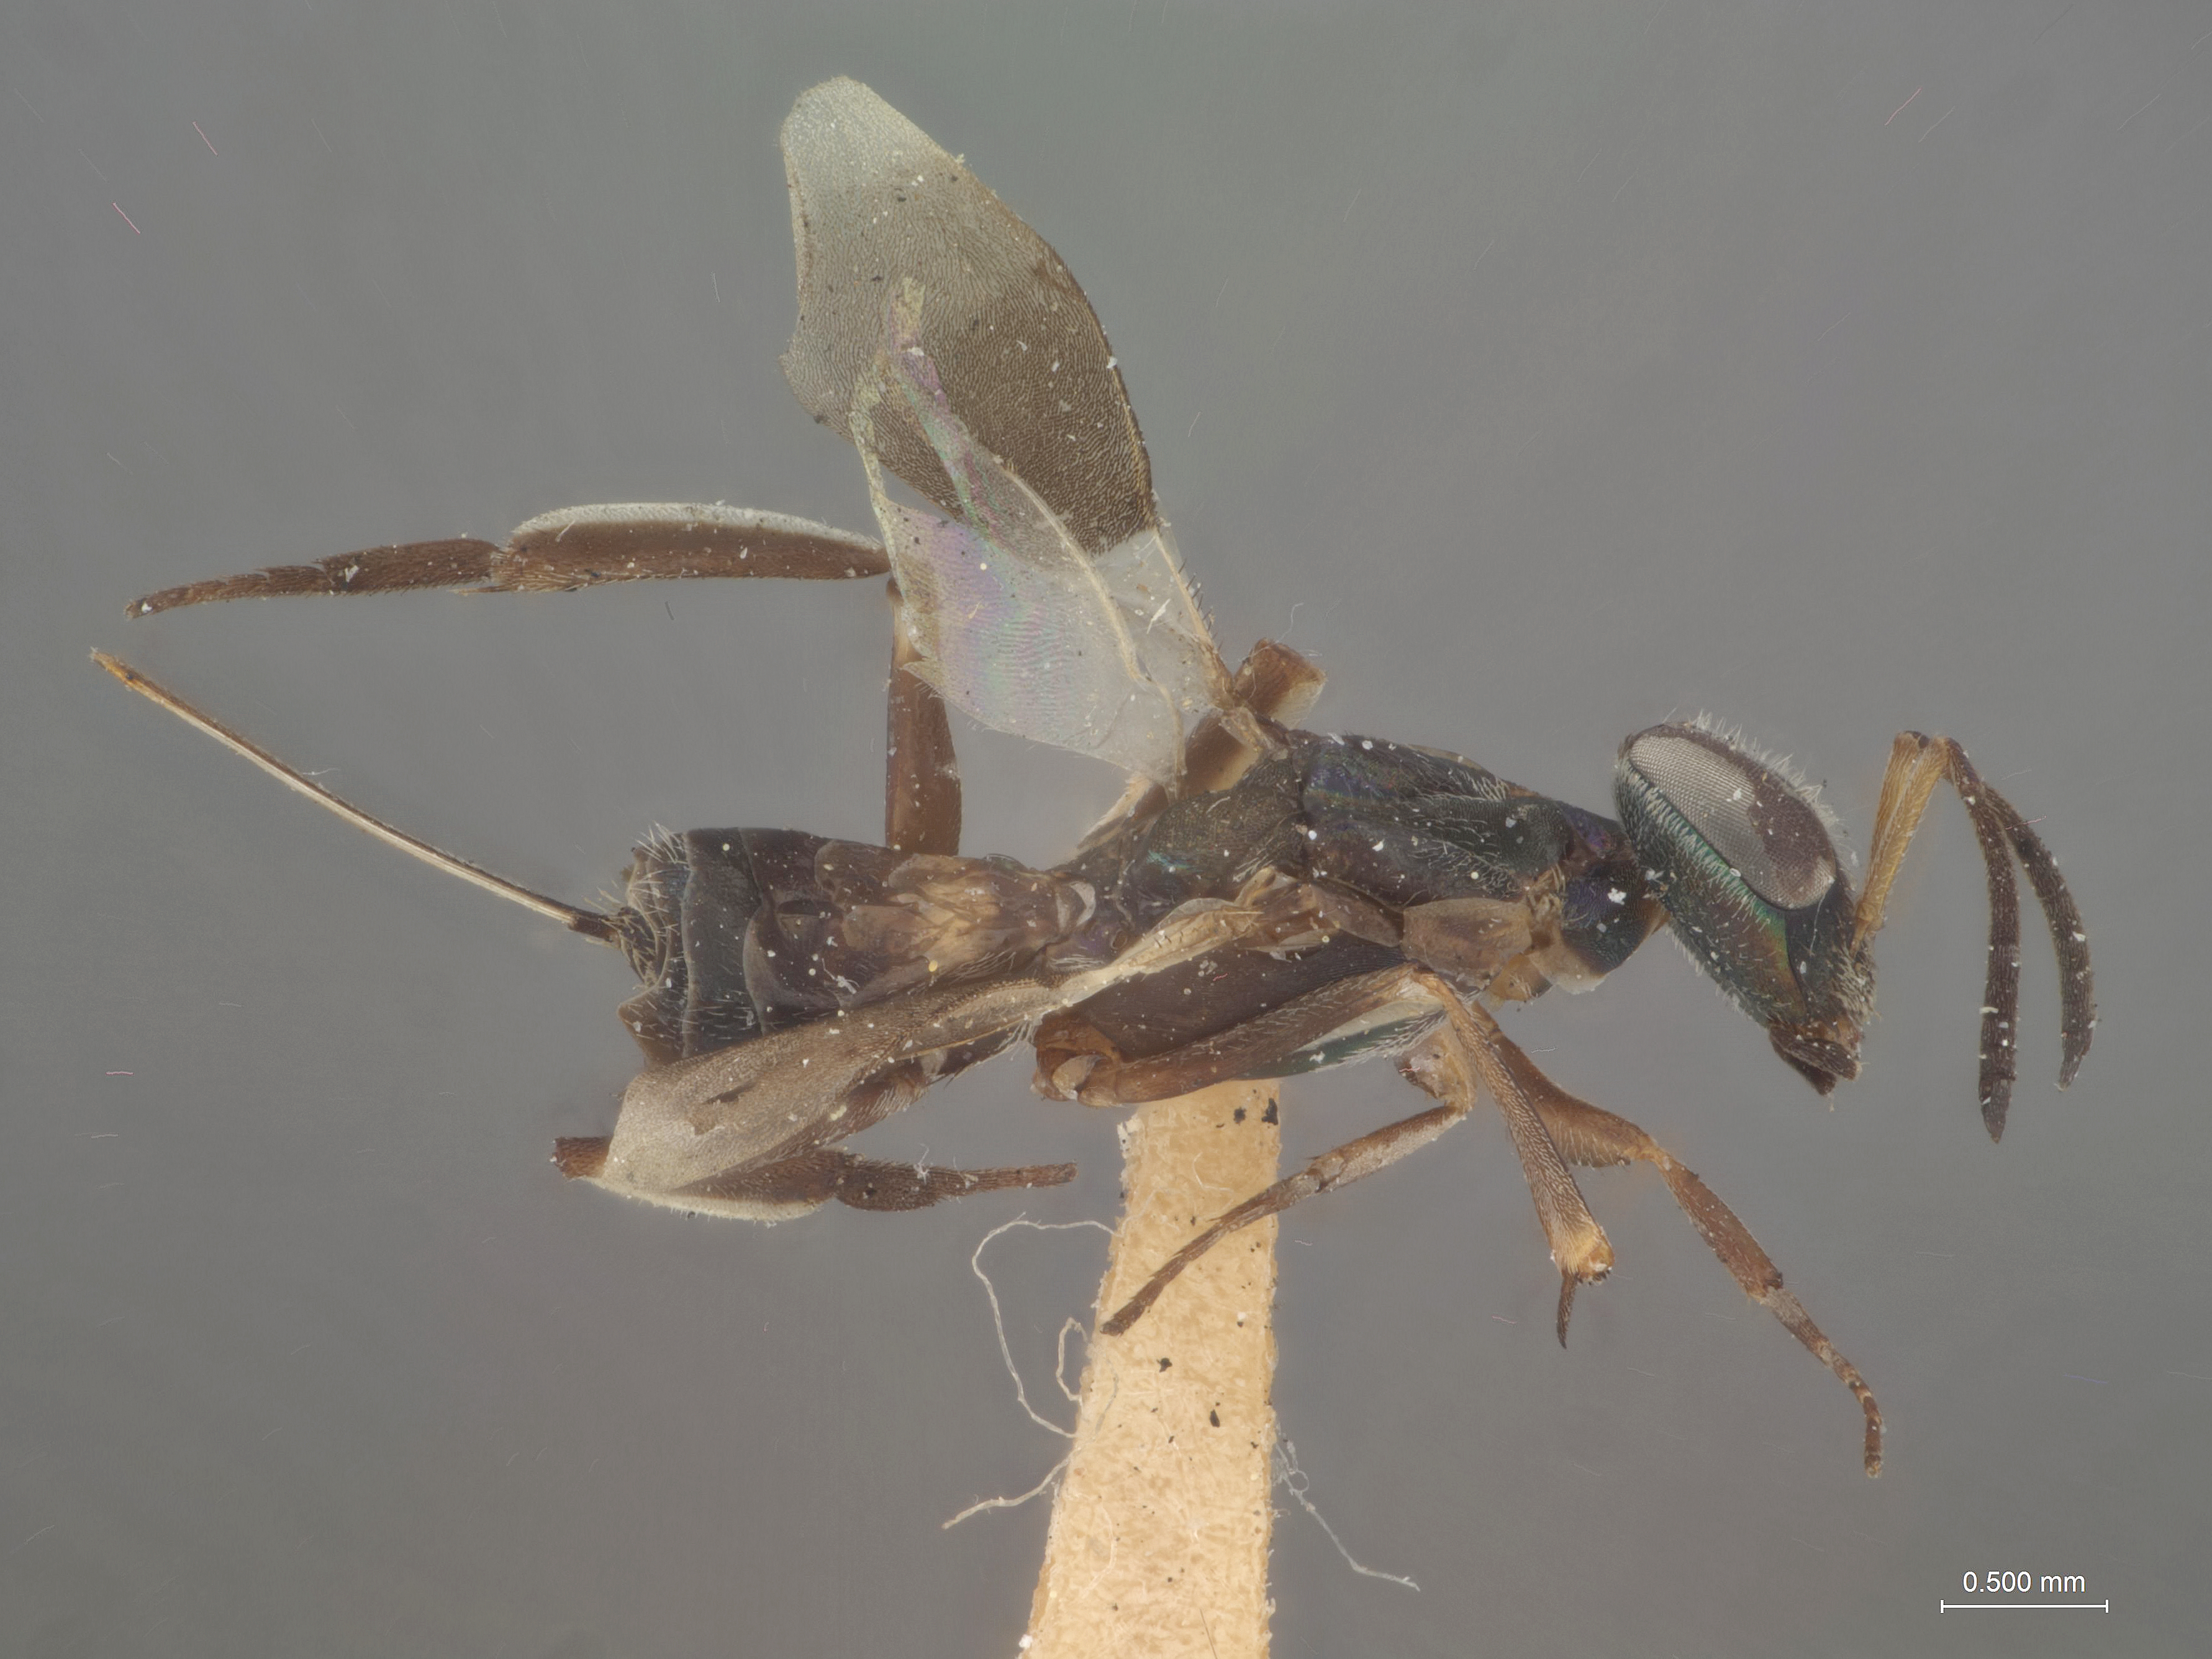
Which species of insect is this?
Anastatoidea brachartonae
